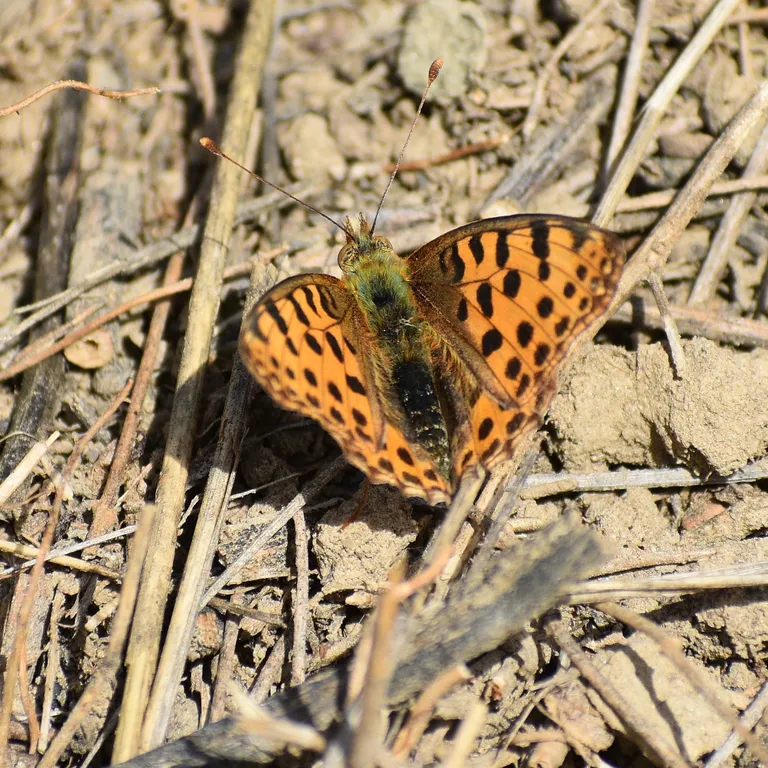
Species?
Issoria lathonia
